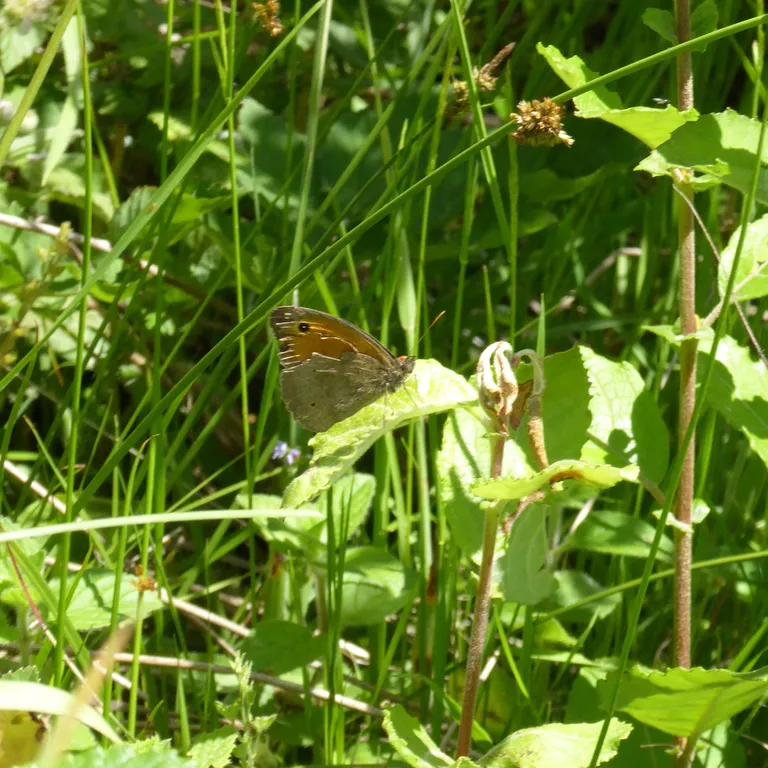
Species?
Maniola jurtina
